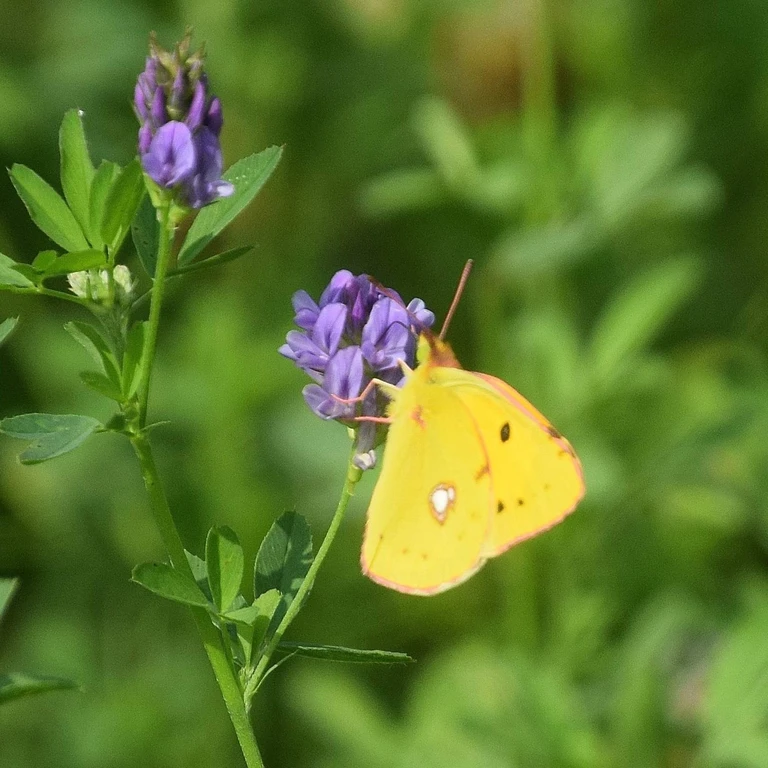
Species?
Colias croceus
